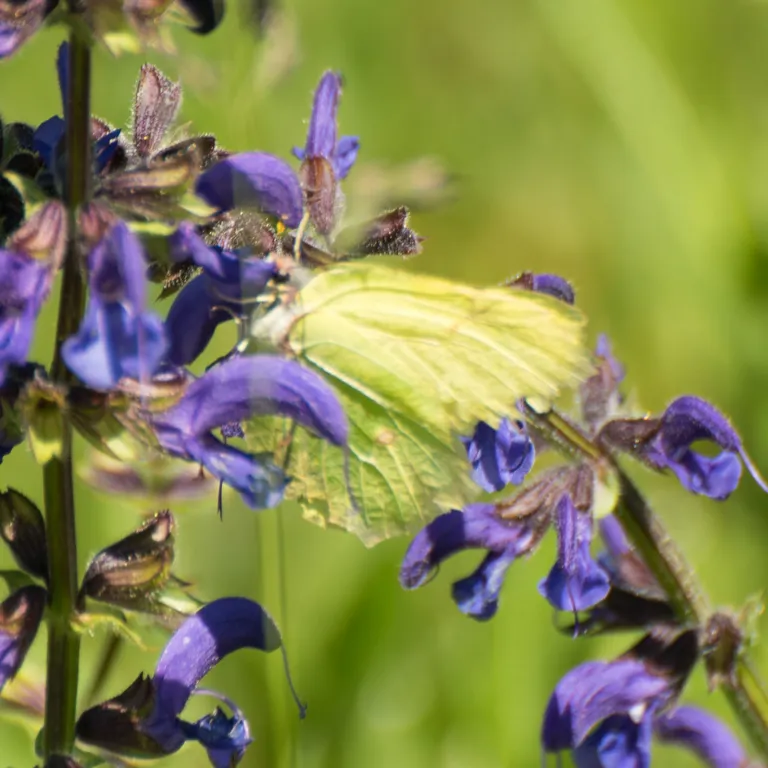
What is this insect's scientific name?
Gonepteryx rhamni
